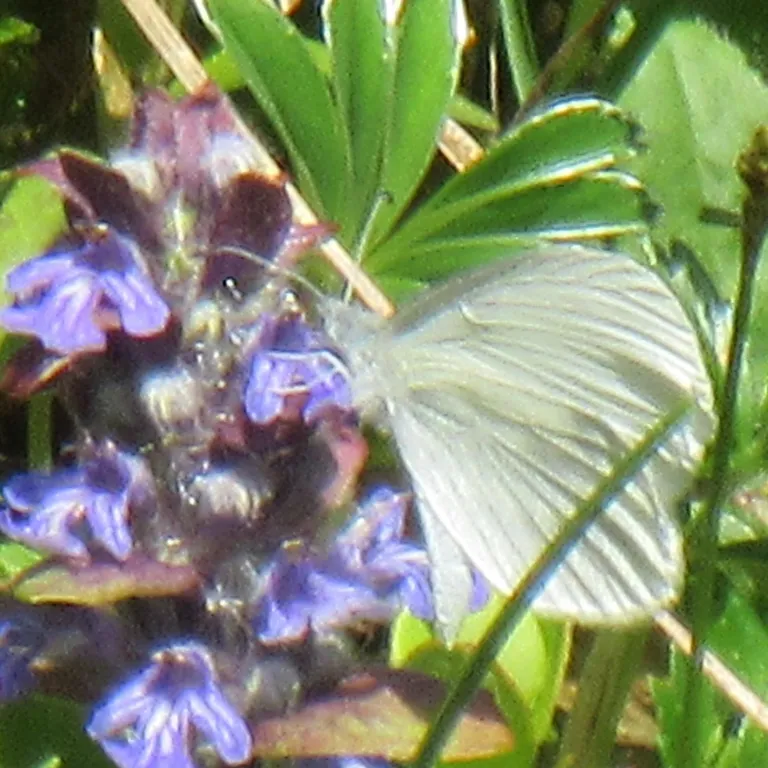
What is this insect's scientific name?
Leptidea sinapis/juvernica
